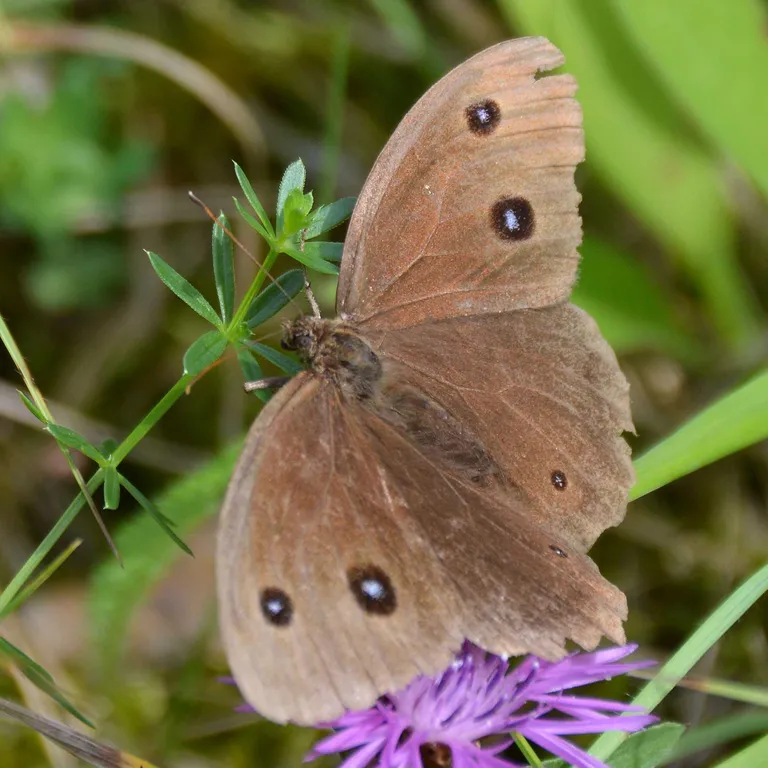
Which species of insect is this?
Minois dryas
